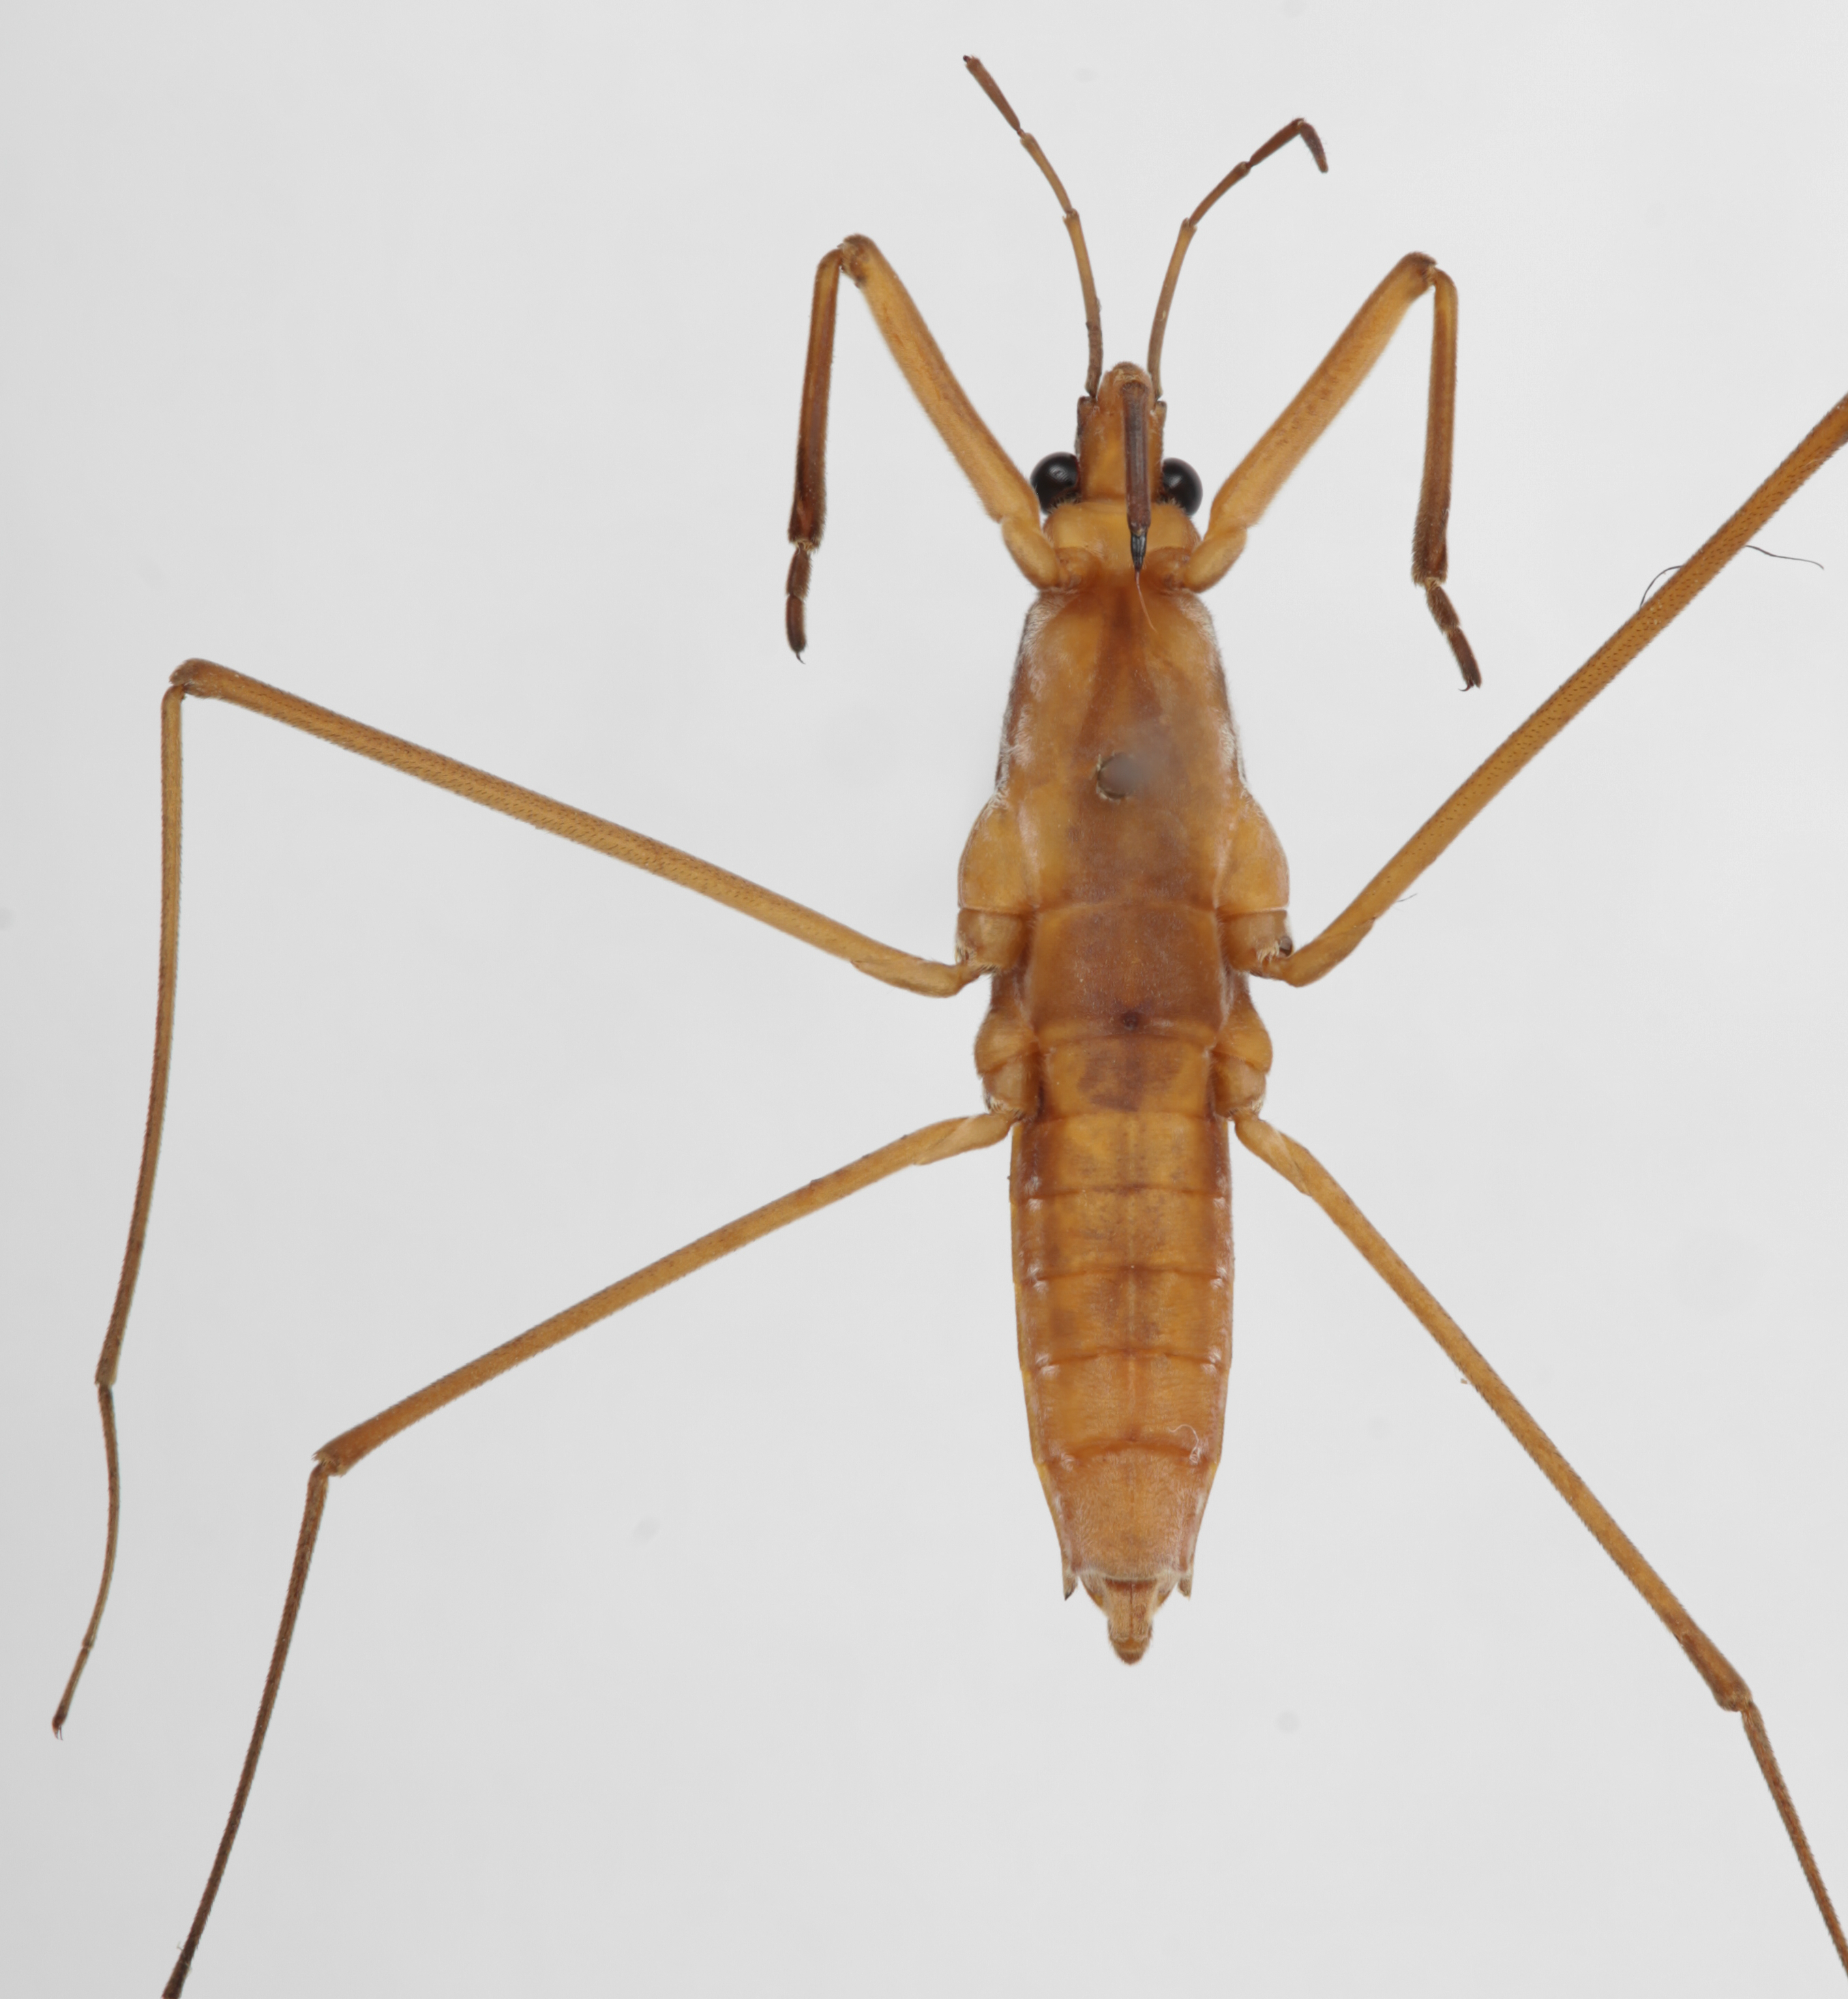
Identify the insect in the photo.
Aquarius remigis
